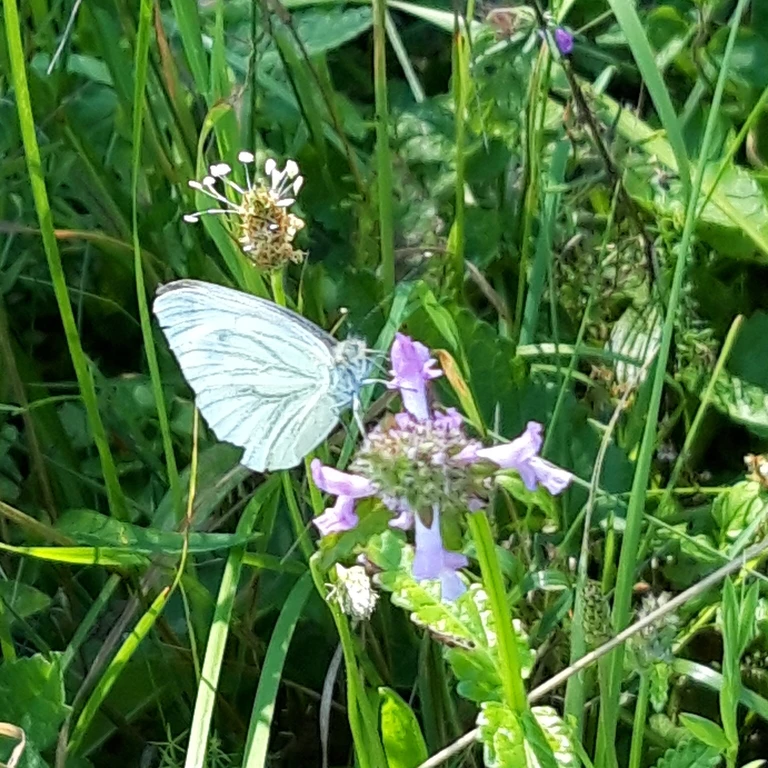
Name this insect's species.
Pieris napi
